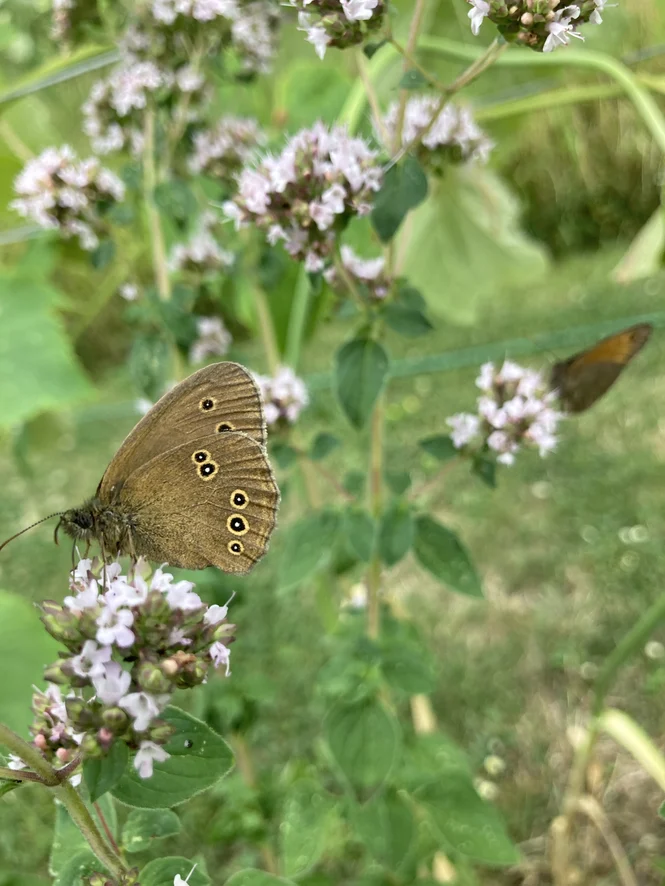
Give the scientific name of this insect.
Aphantopus hyperantus
